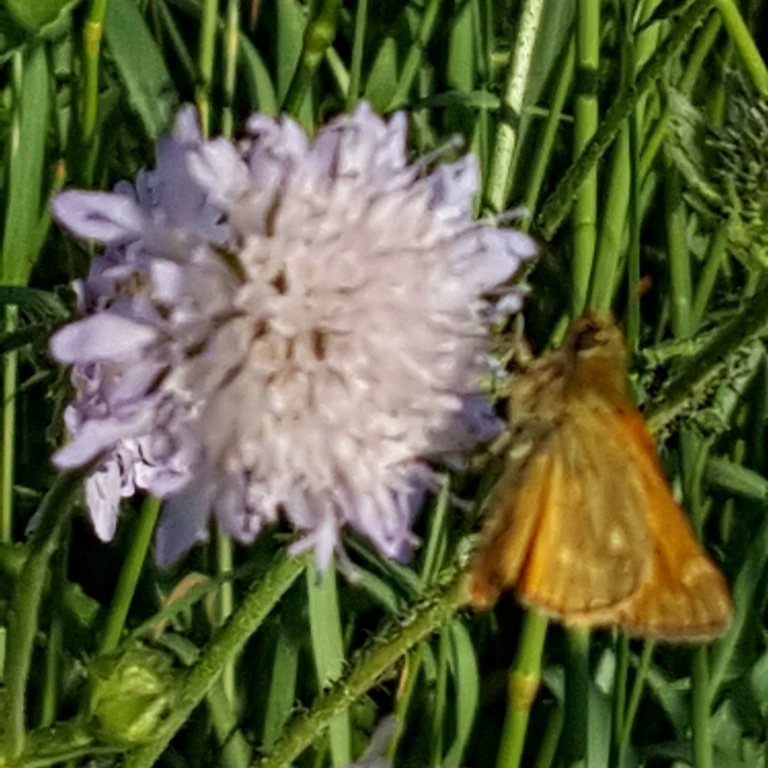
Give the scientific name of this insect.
Ochlodes sylvanus (also Ochlodes venata)
